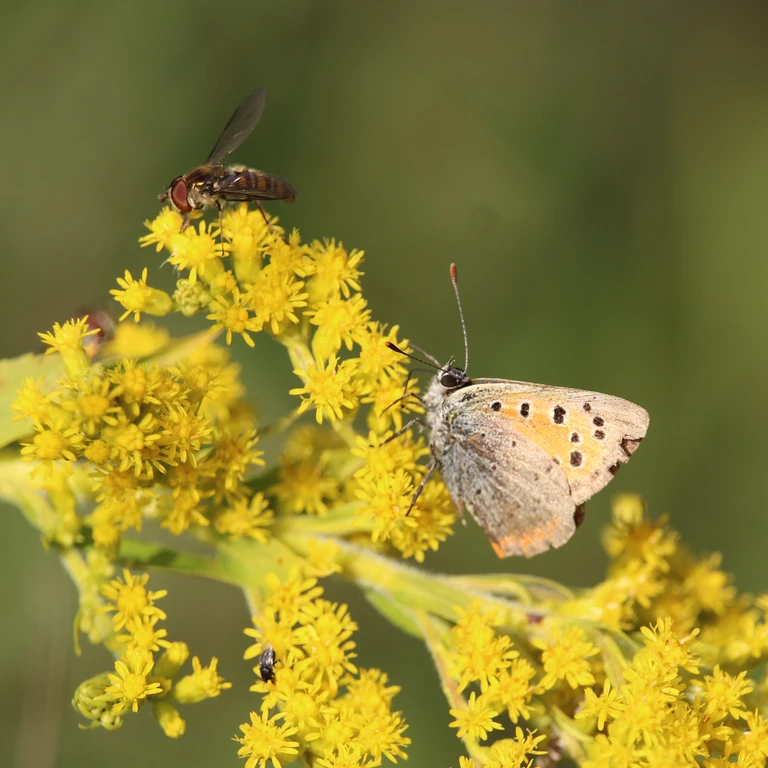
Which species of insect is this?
Lycaena phlaeas
